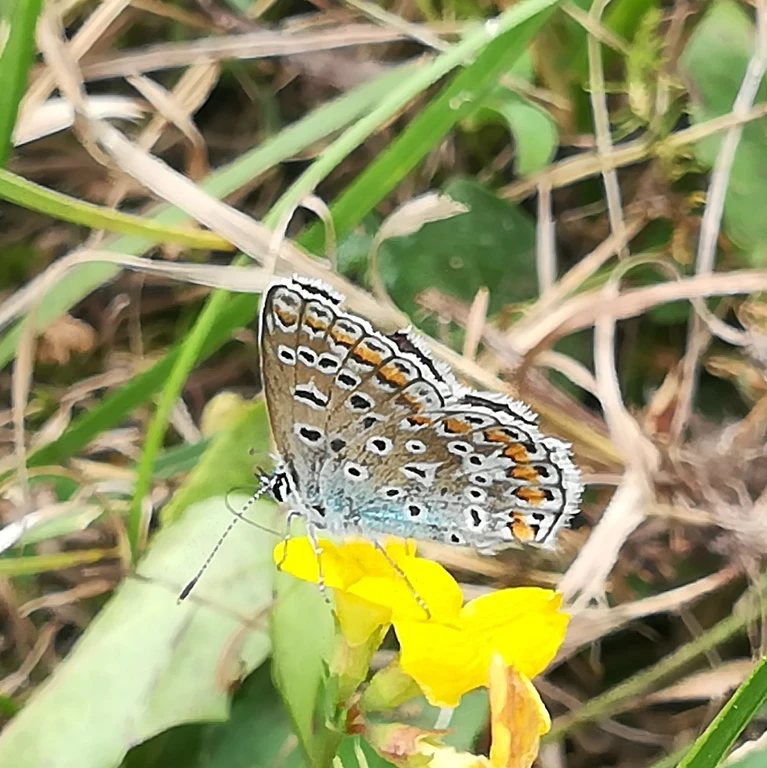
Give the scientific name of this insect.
Polyommatus icarus
